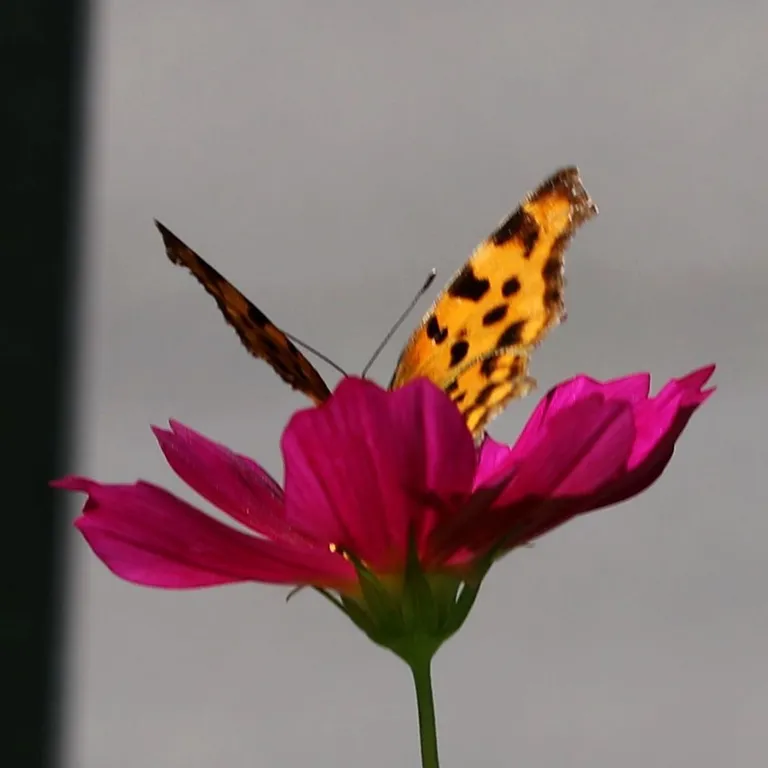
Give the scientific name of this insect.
Polygonia c-album
